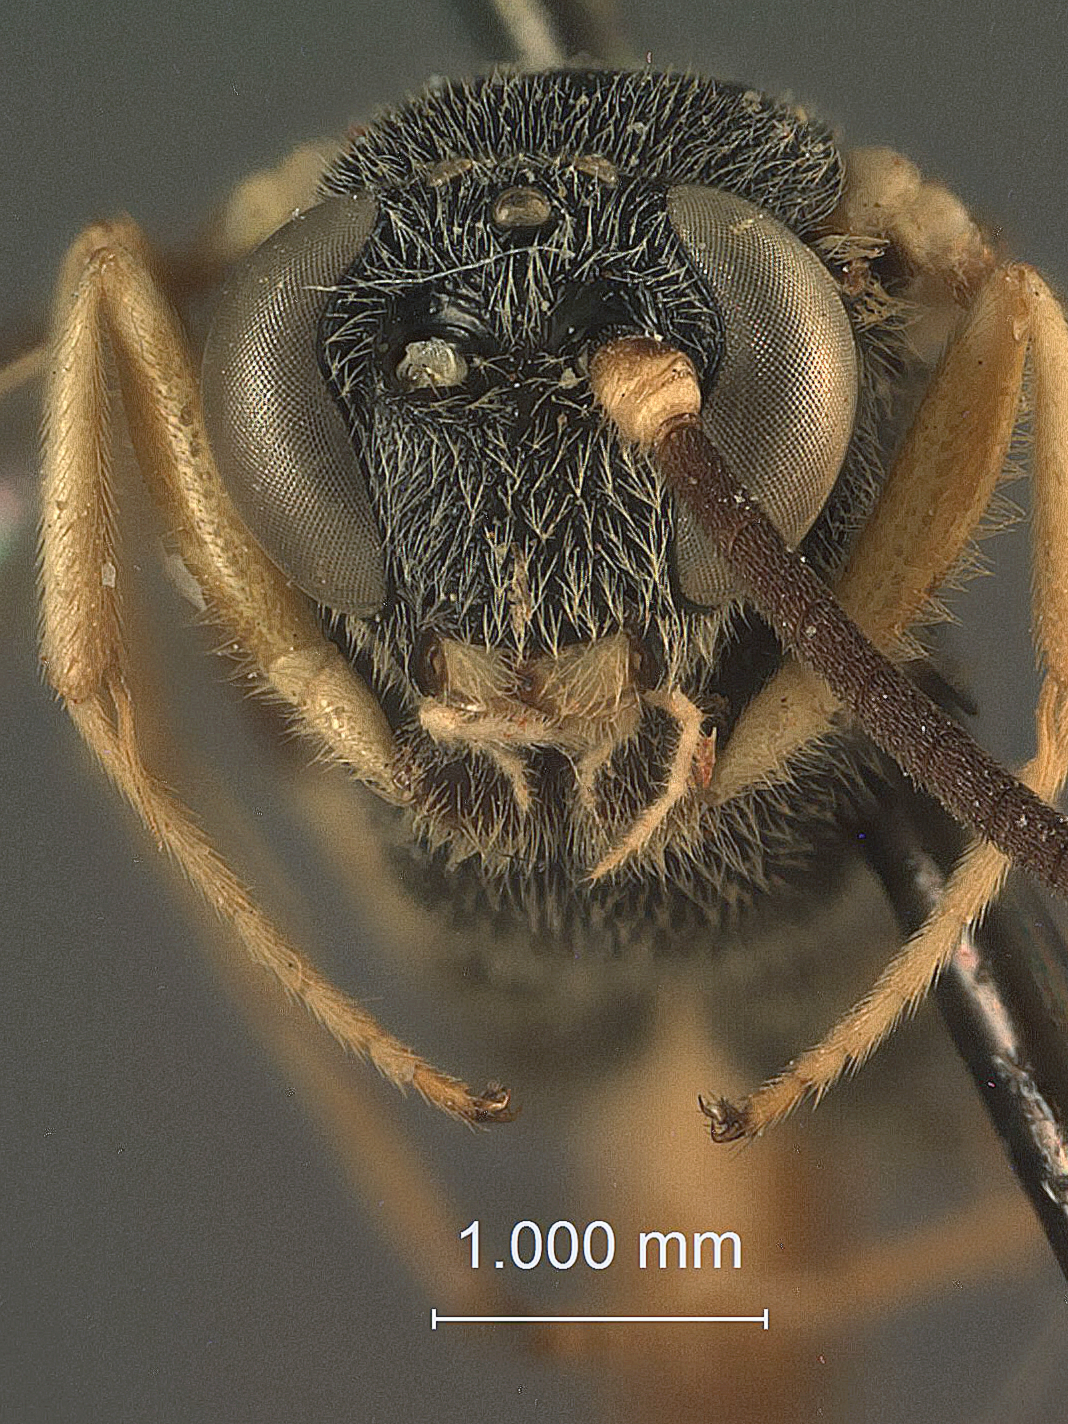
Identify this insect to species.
Charops papilionis
